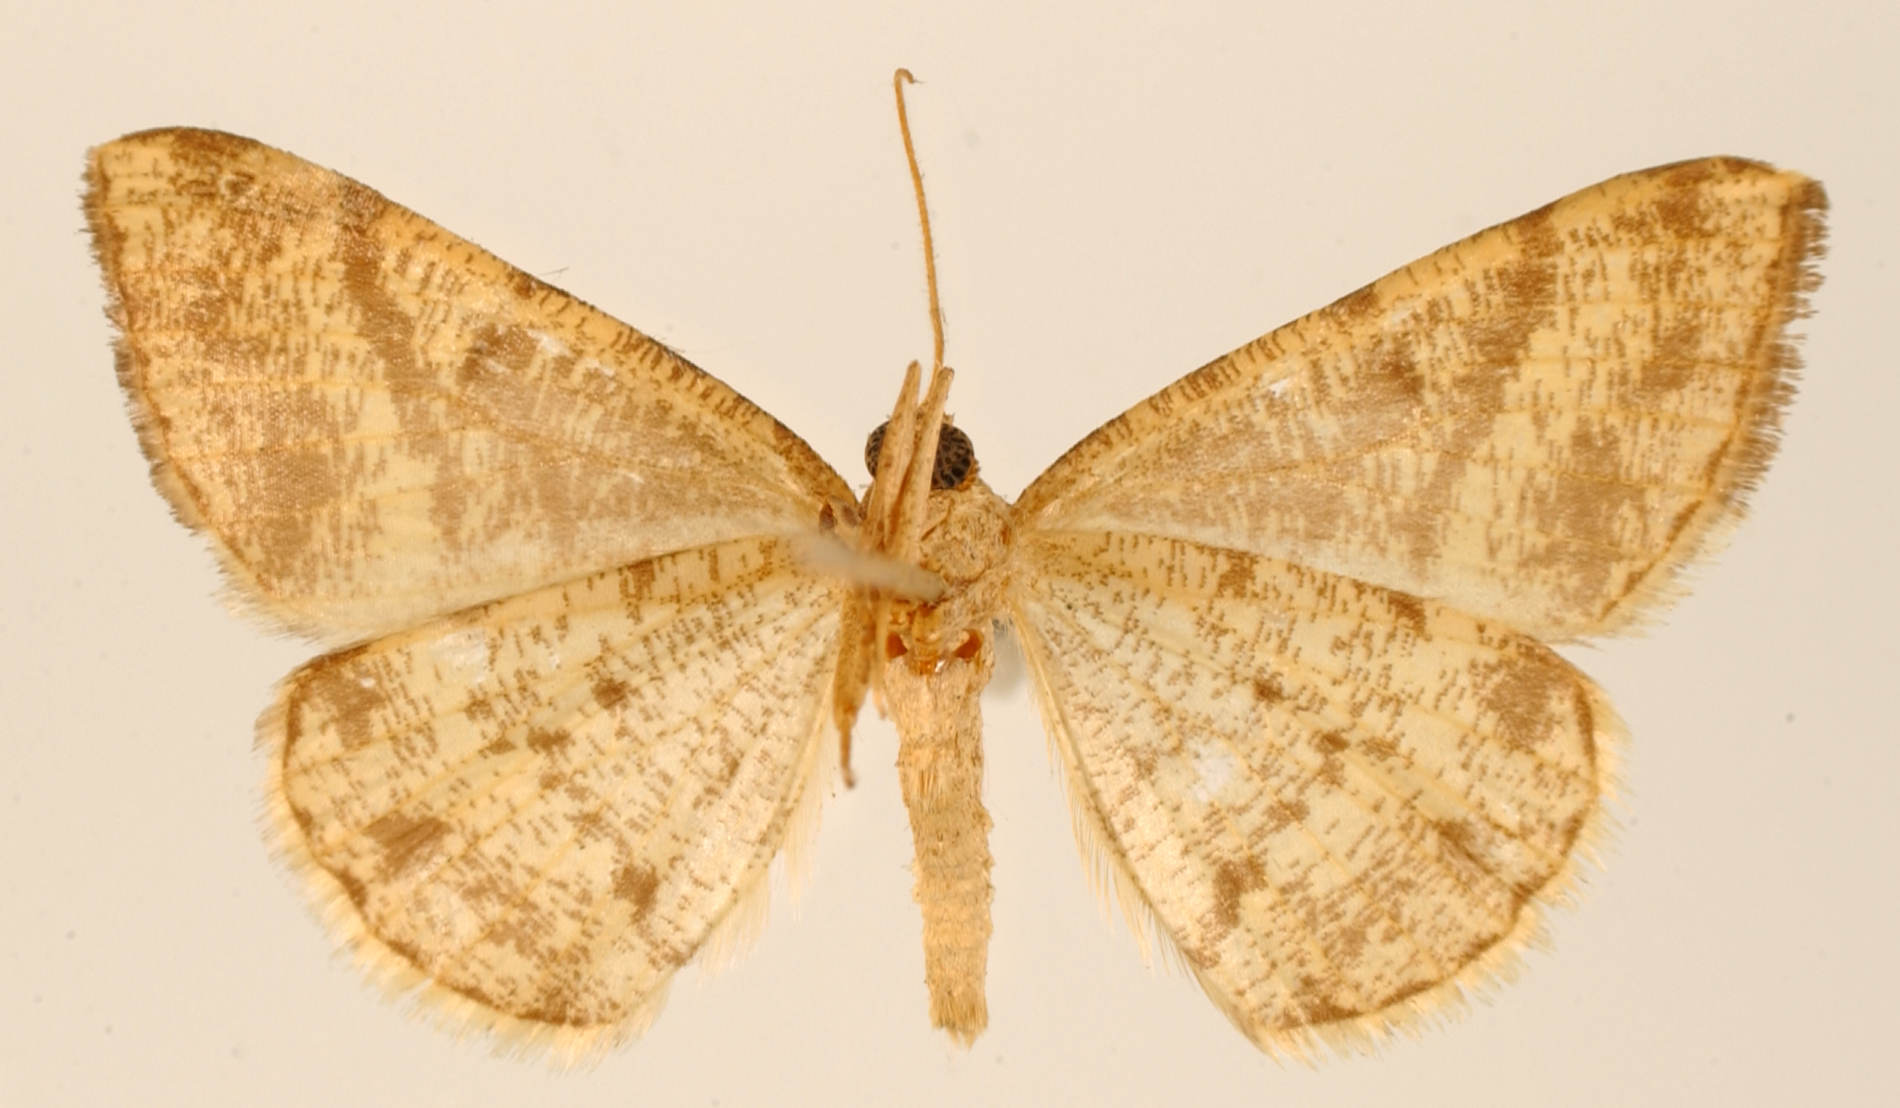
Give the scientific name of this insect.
Tephrina submarcata
